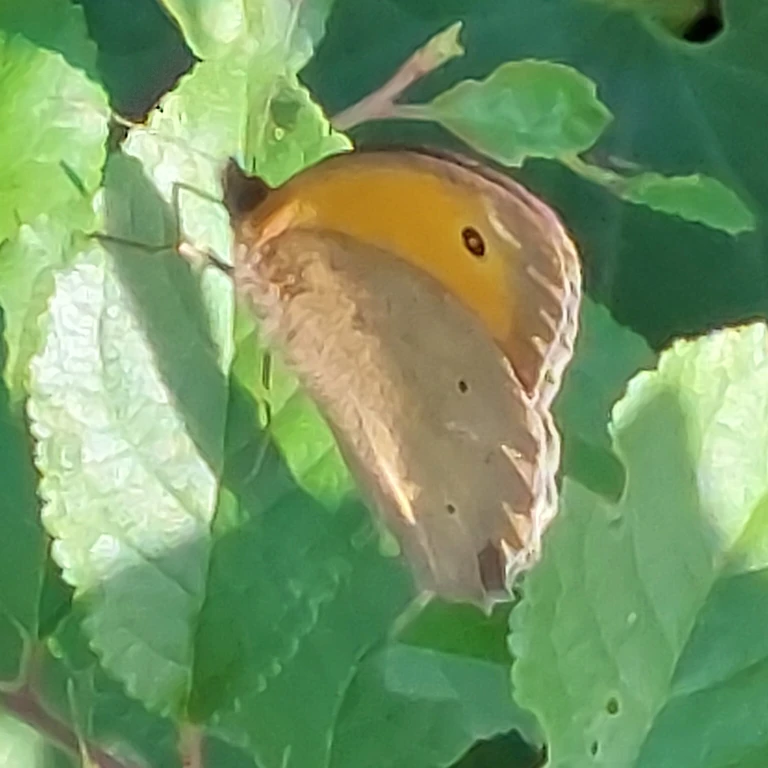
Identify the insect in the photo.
Maniola jurtina
